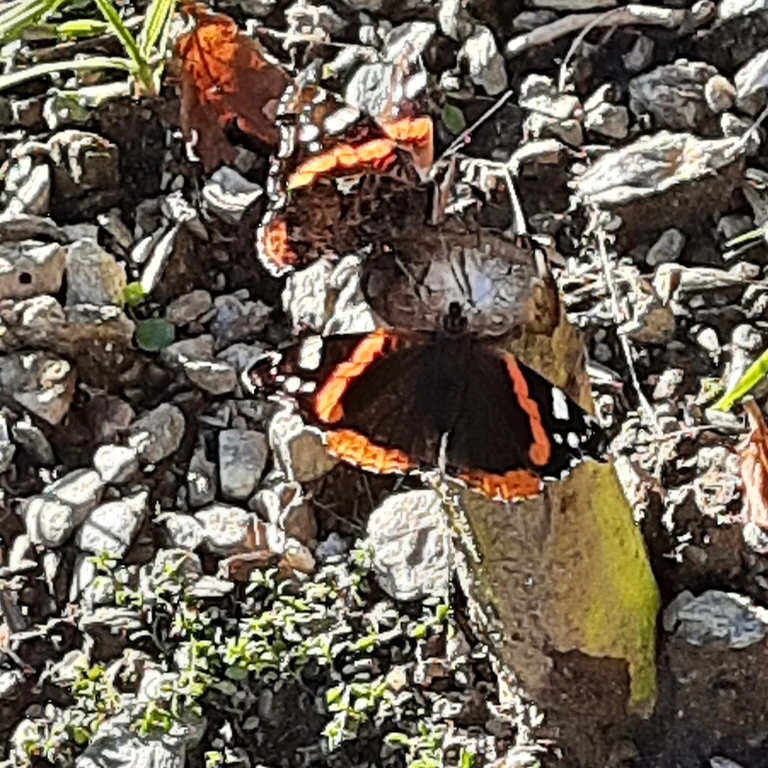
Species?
Vanessa atalanta
